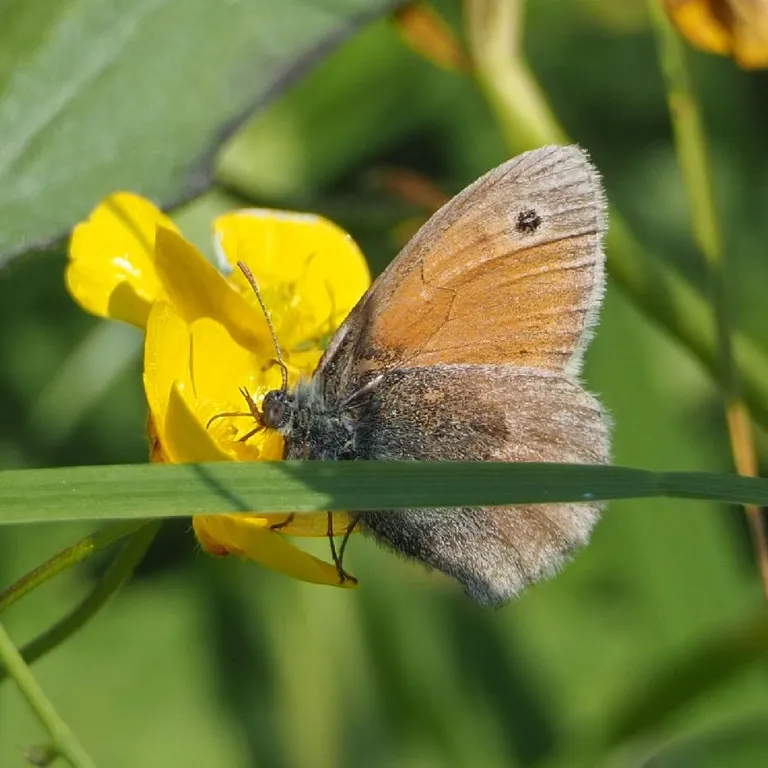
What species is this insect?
Coenonympha pamphilus
